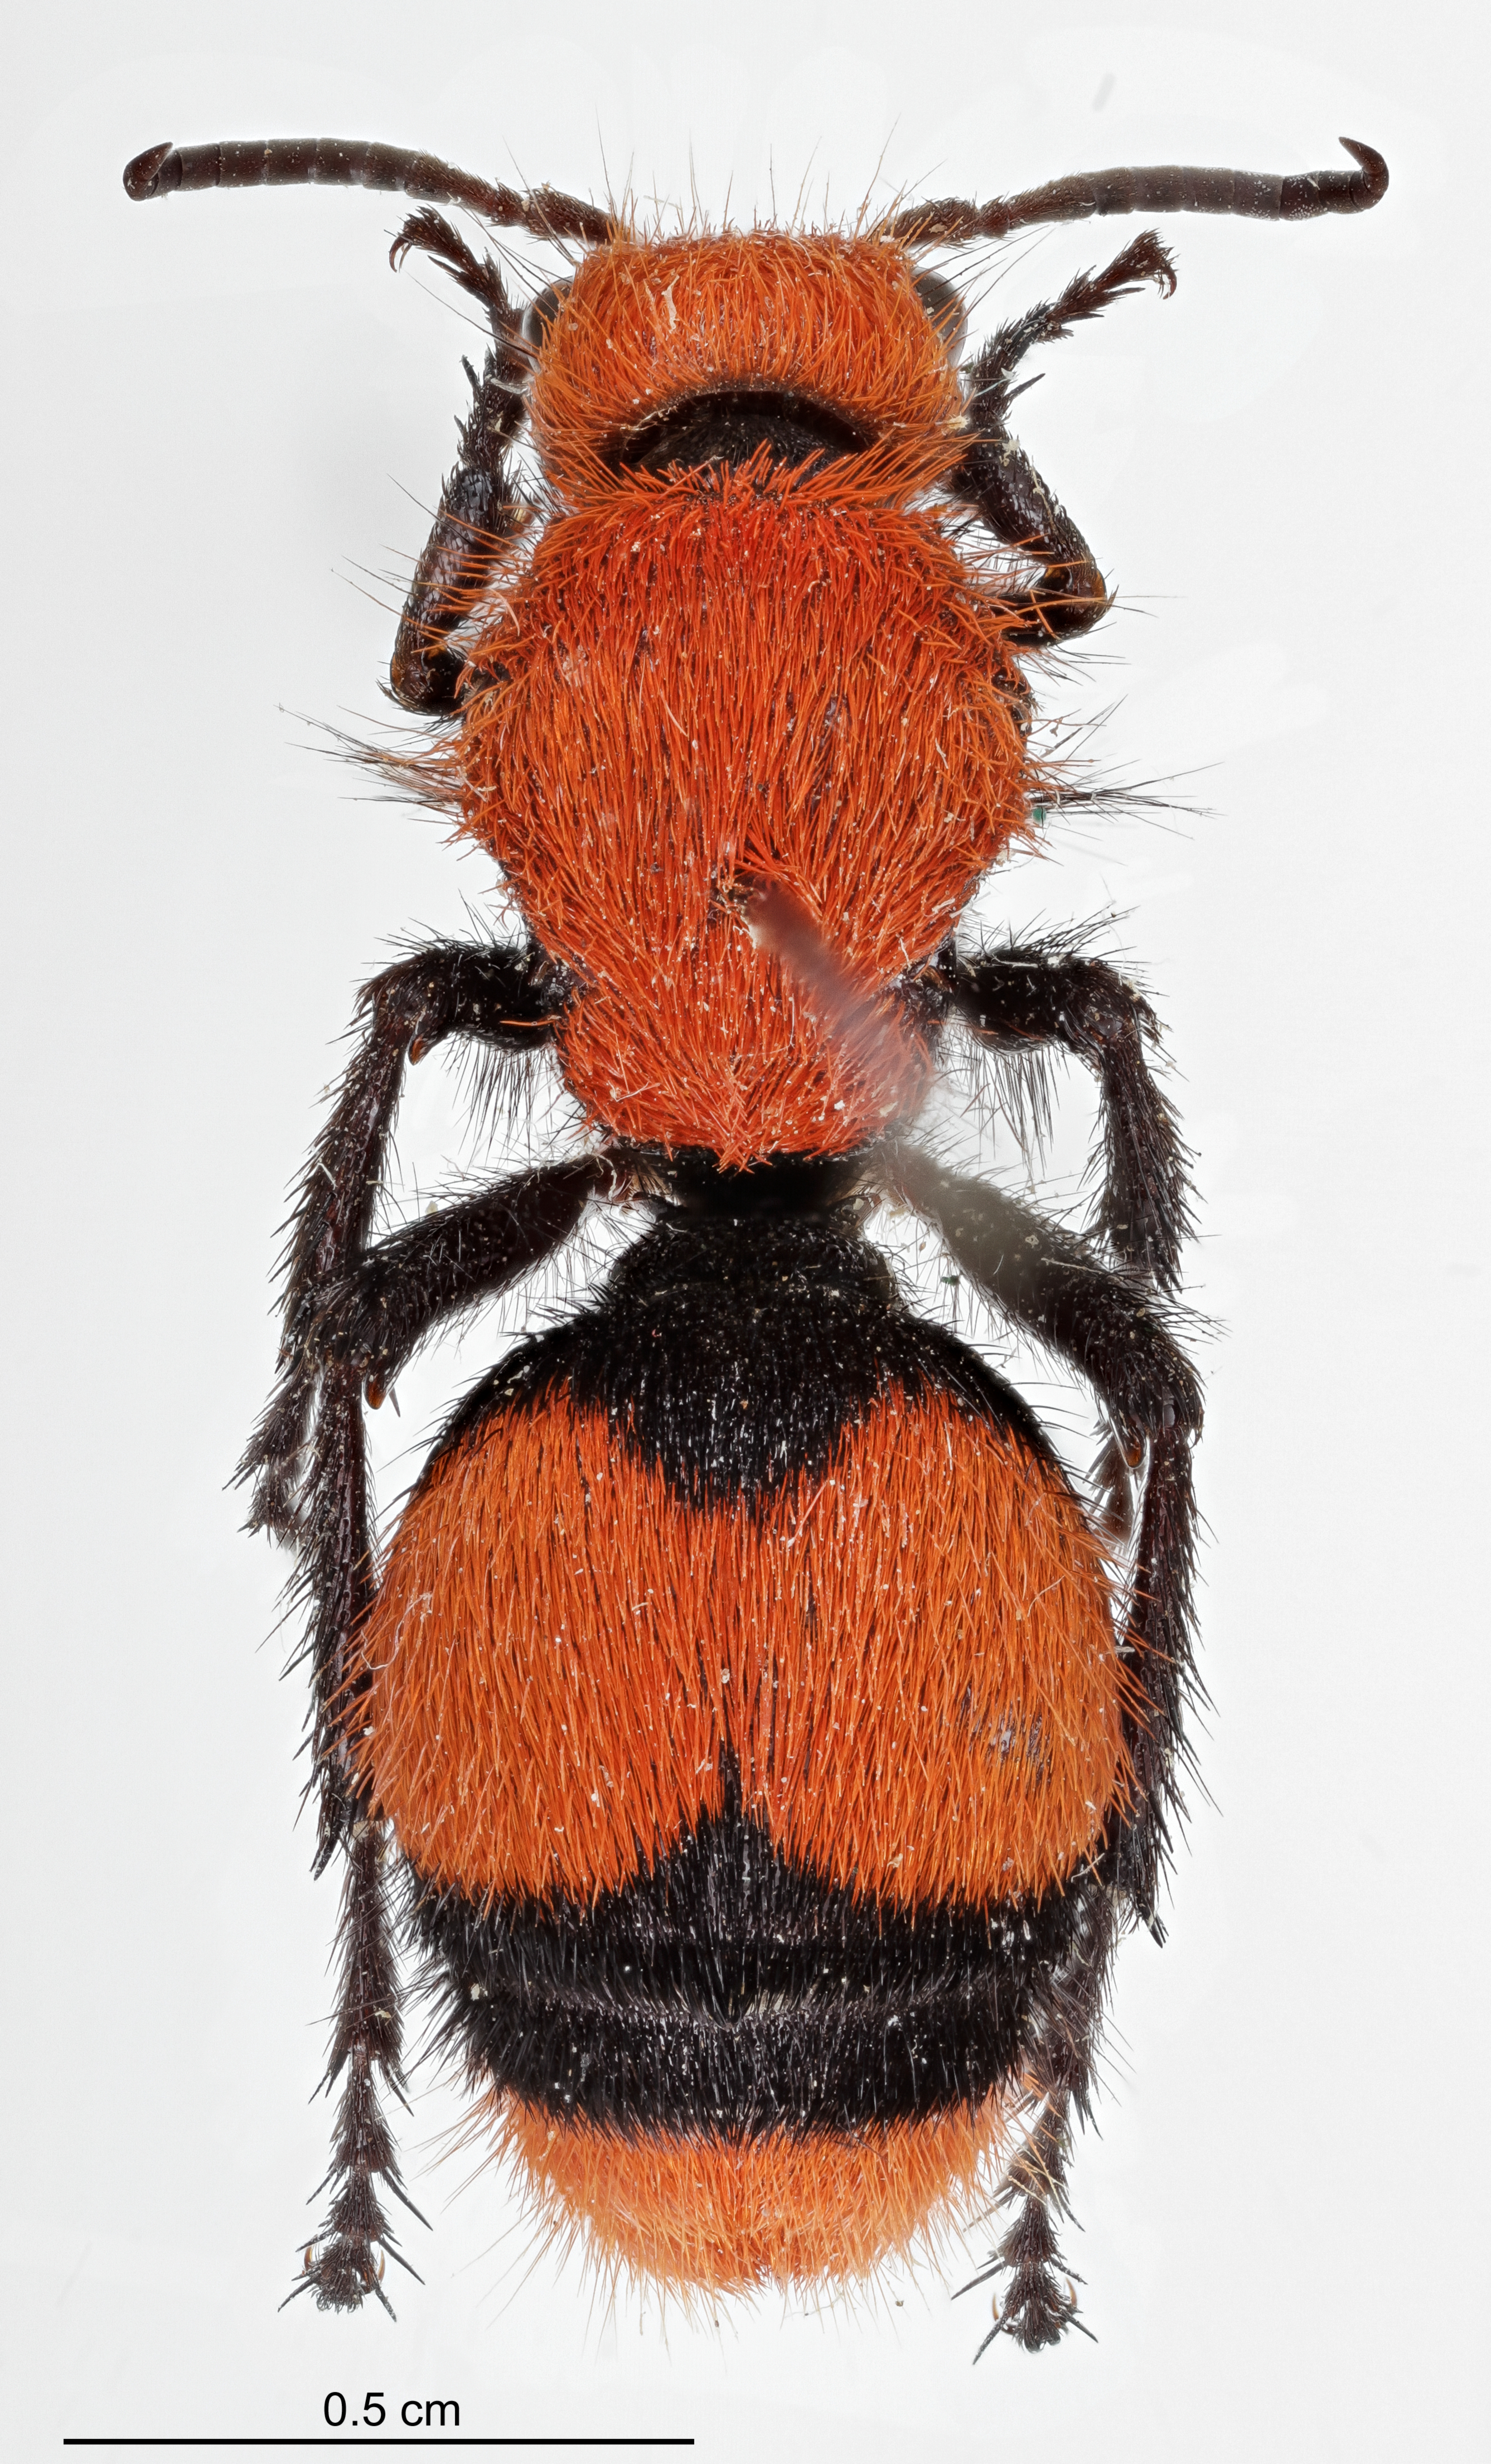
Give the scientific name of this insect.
Dasymutilla occidentalis
